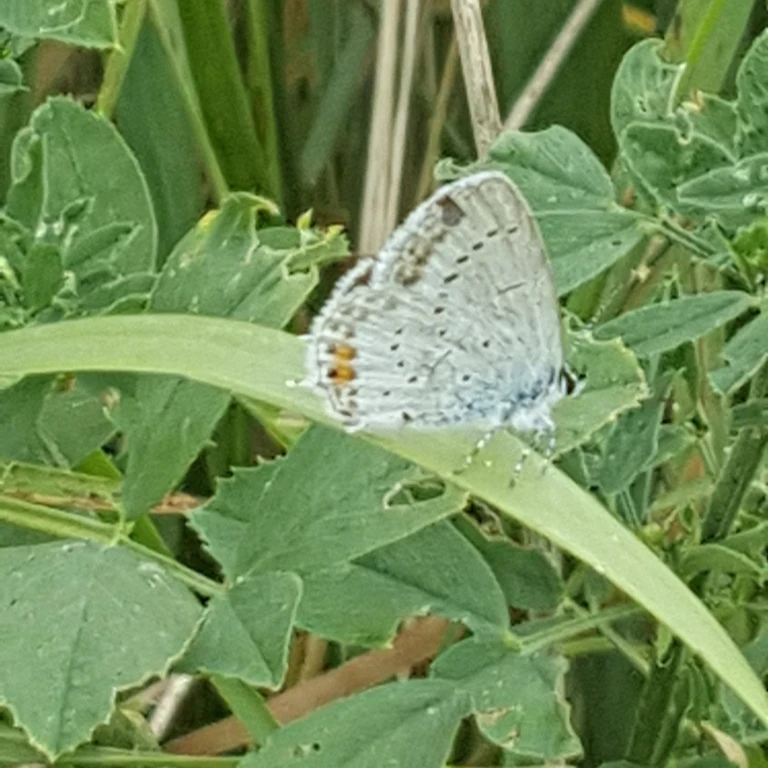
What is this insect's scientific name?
Cupido argiades (also Elkalyce argiades)
